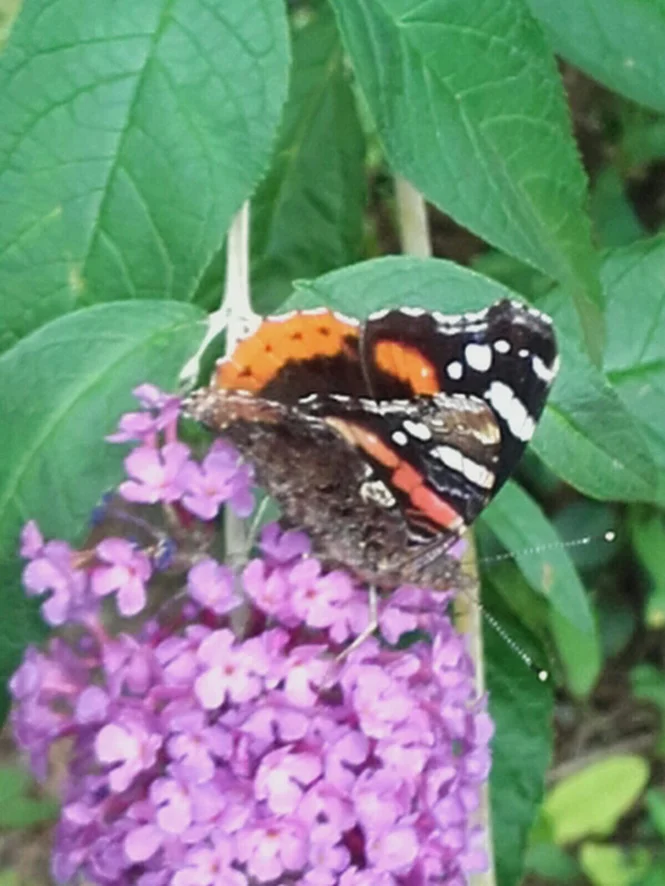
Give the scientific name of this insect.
Vanessa atalanta
